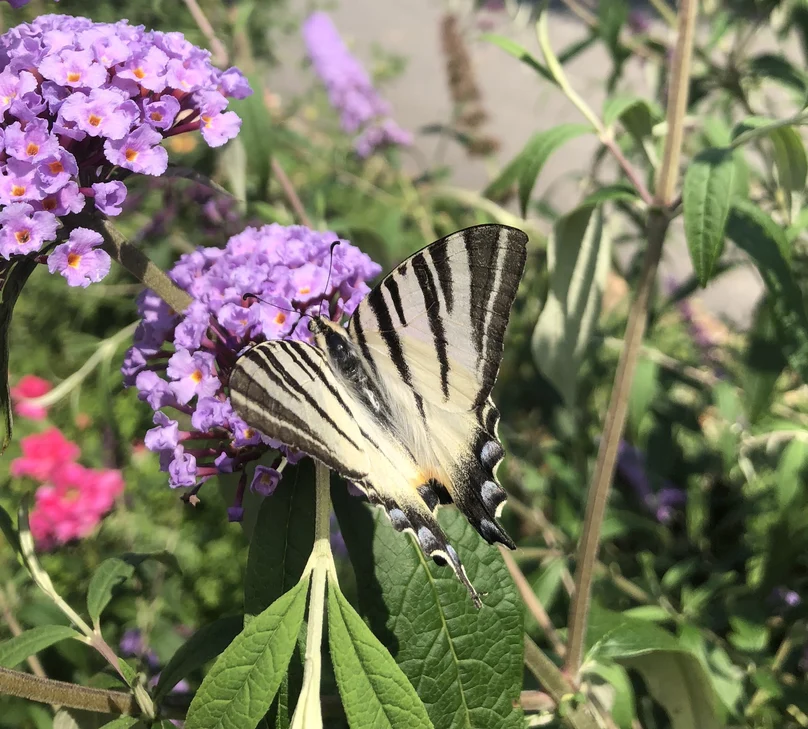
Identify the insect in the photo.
Iphiclides podalirius
